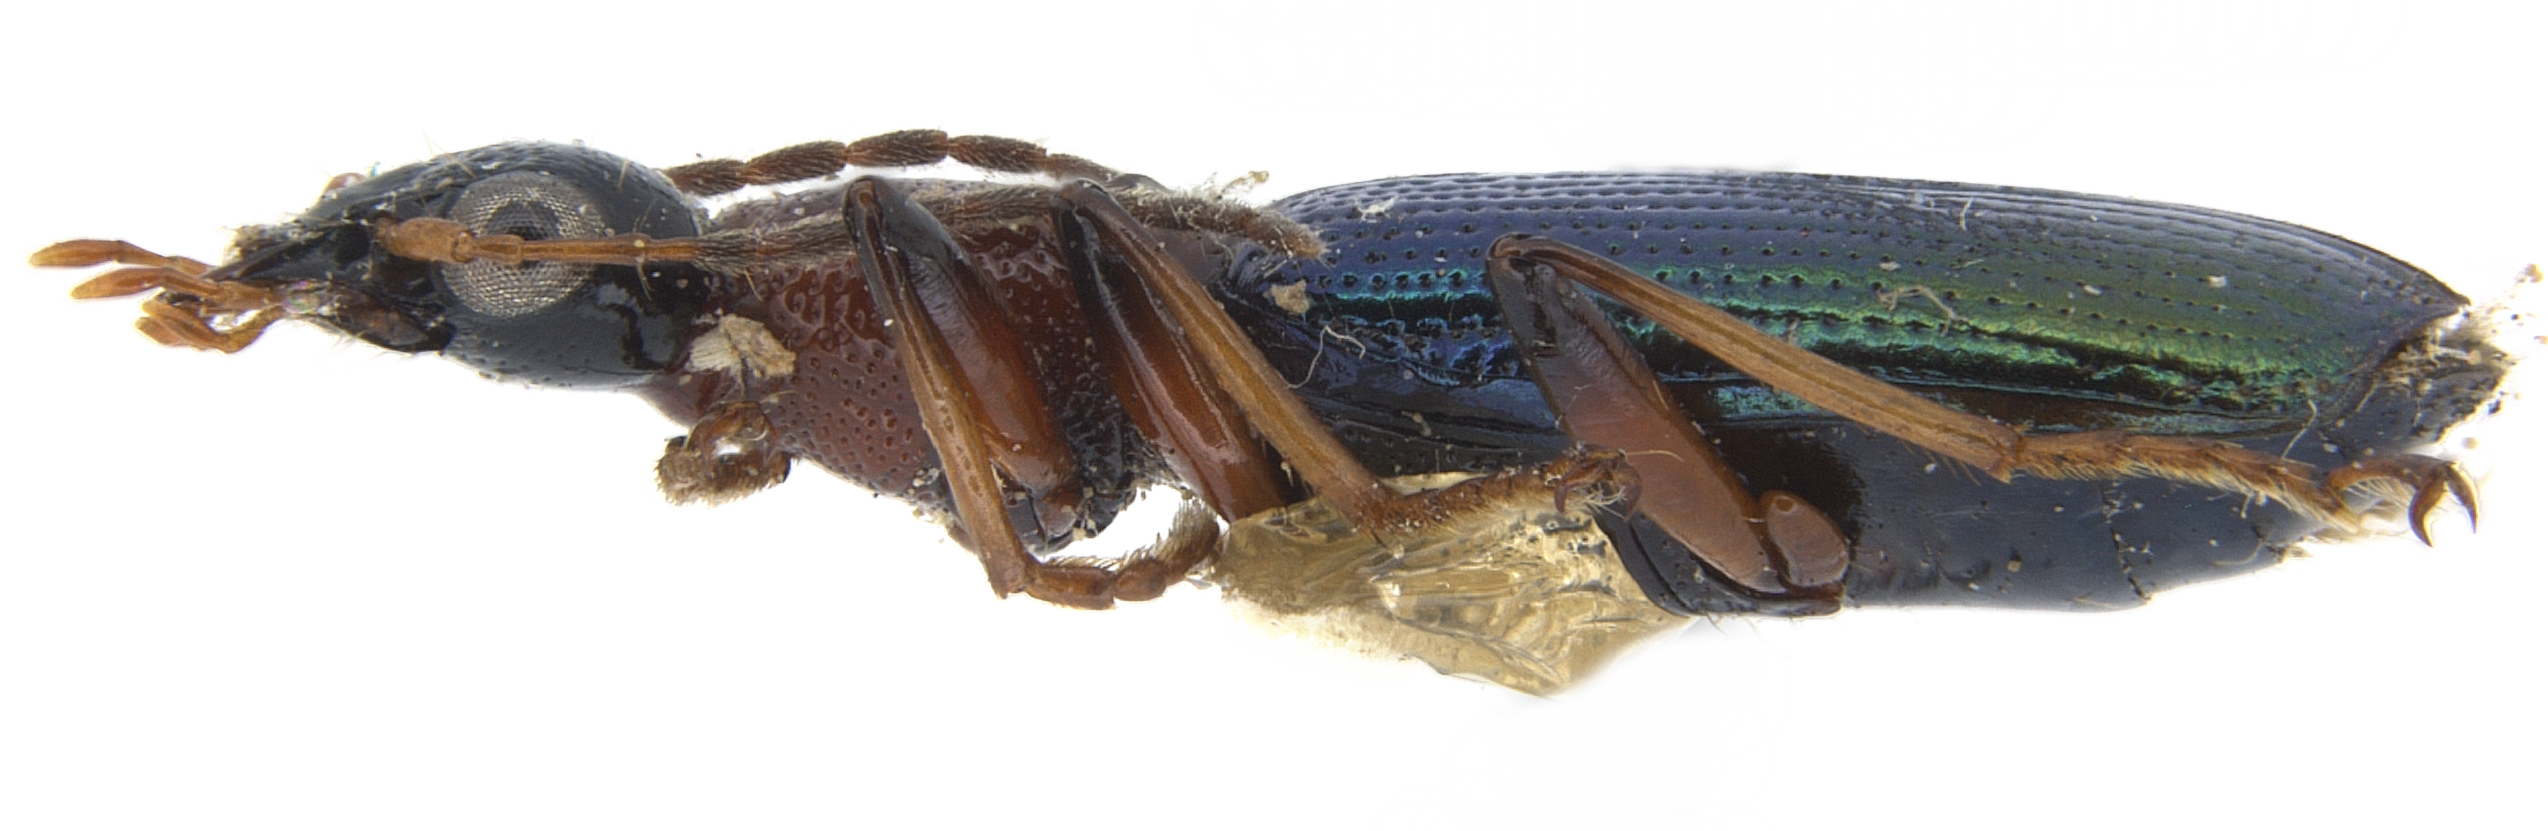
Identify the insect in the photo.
Stenidia metallica
